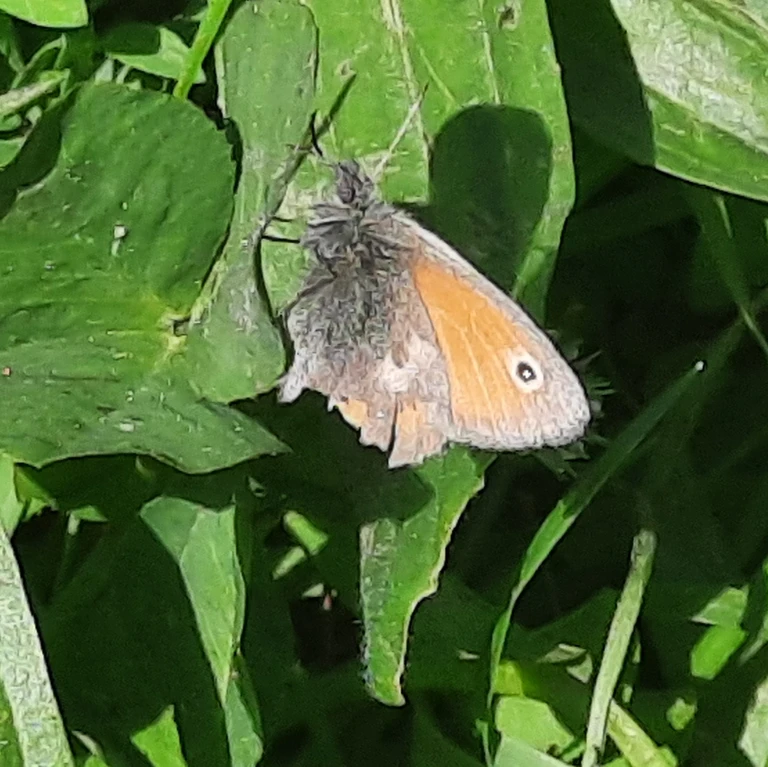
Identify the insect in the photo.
Coenonympha pamphilus
